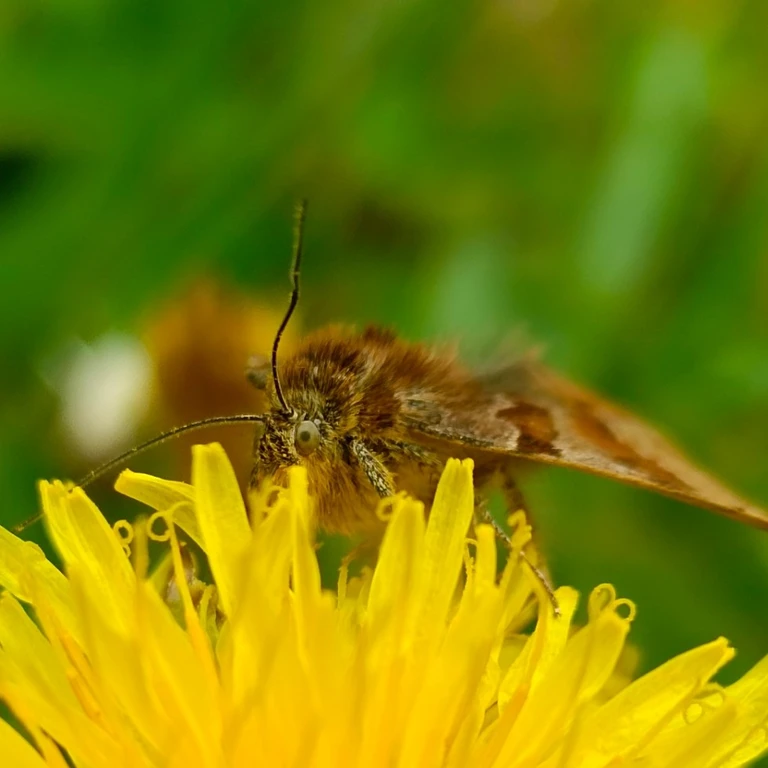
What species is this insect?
Euclidia glyphica
